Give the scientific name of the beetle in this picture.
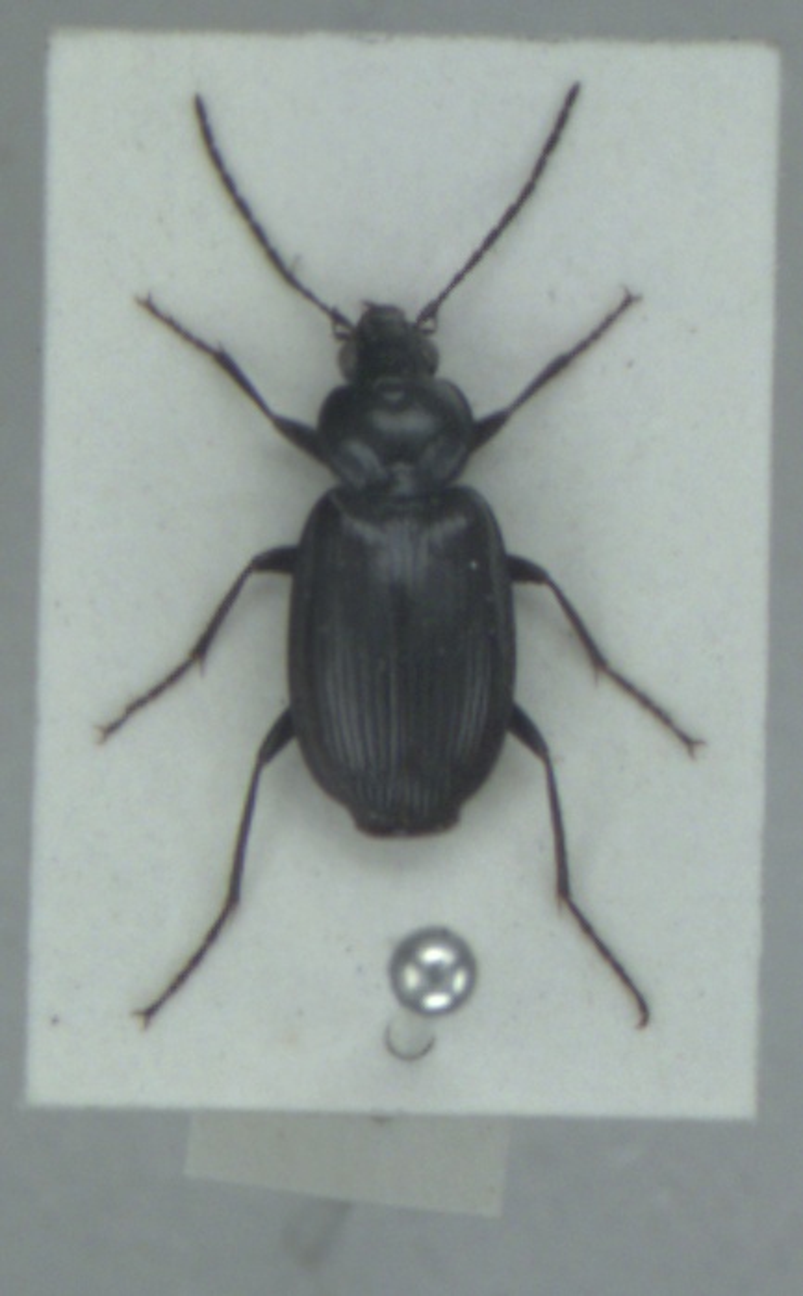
Agonum emarginatum
